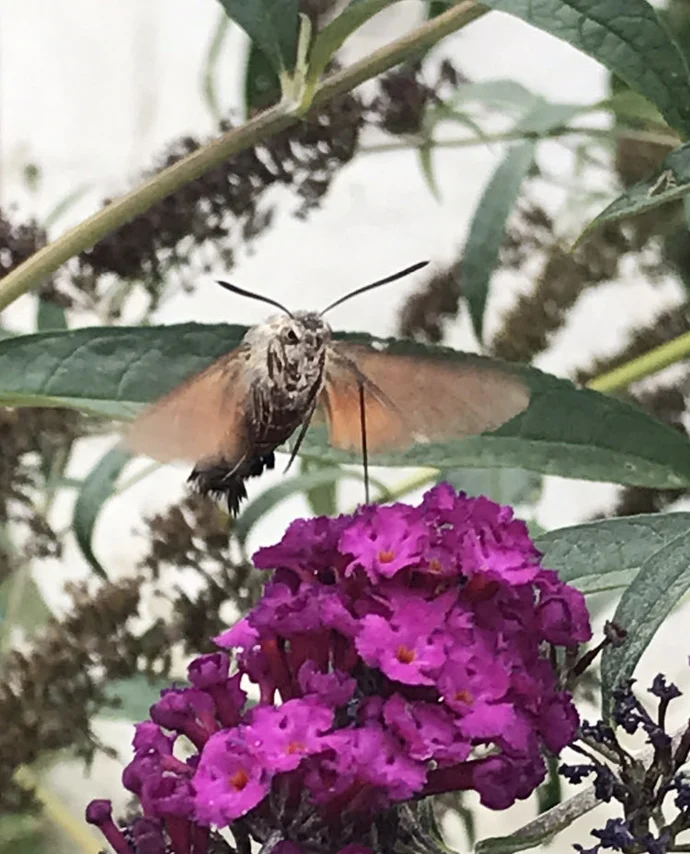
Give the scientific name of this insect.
Macroglossum stellatarum
